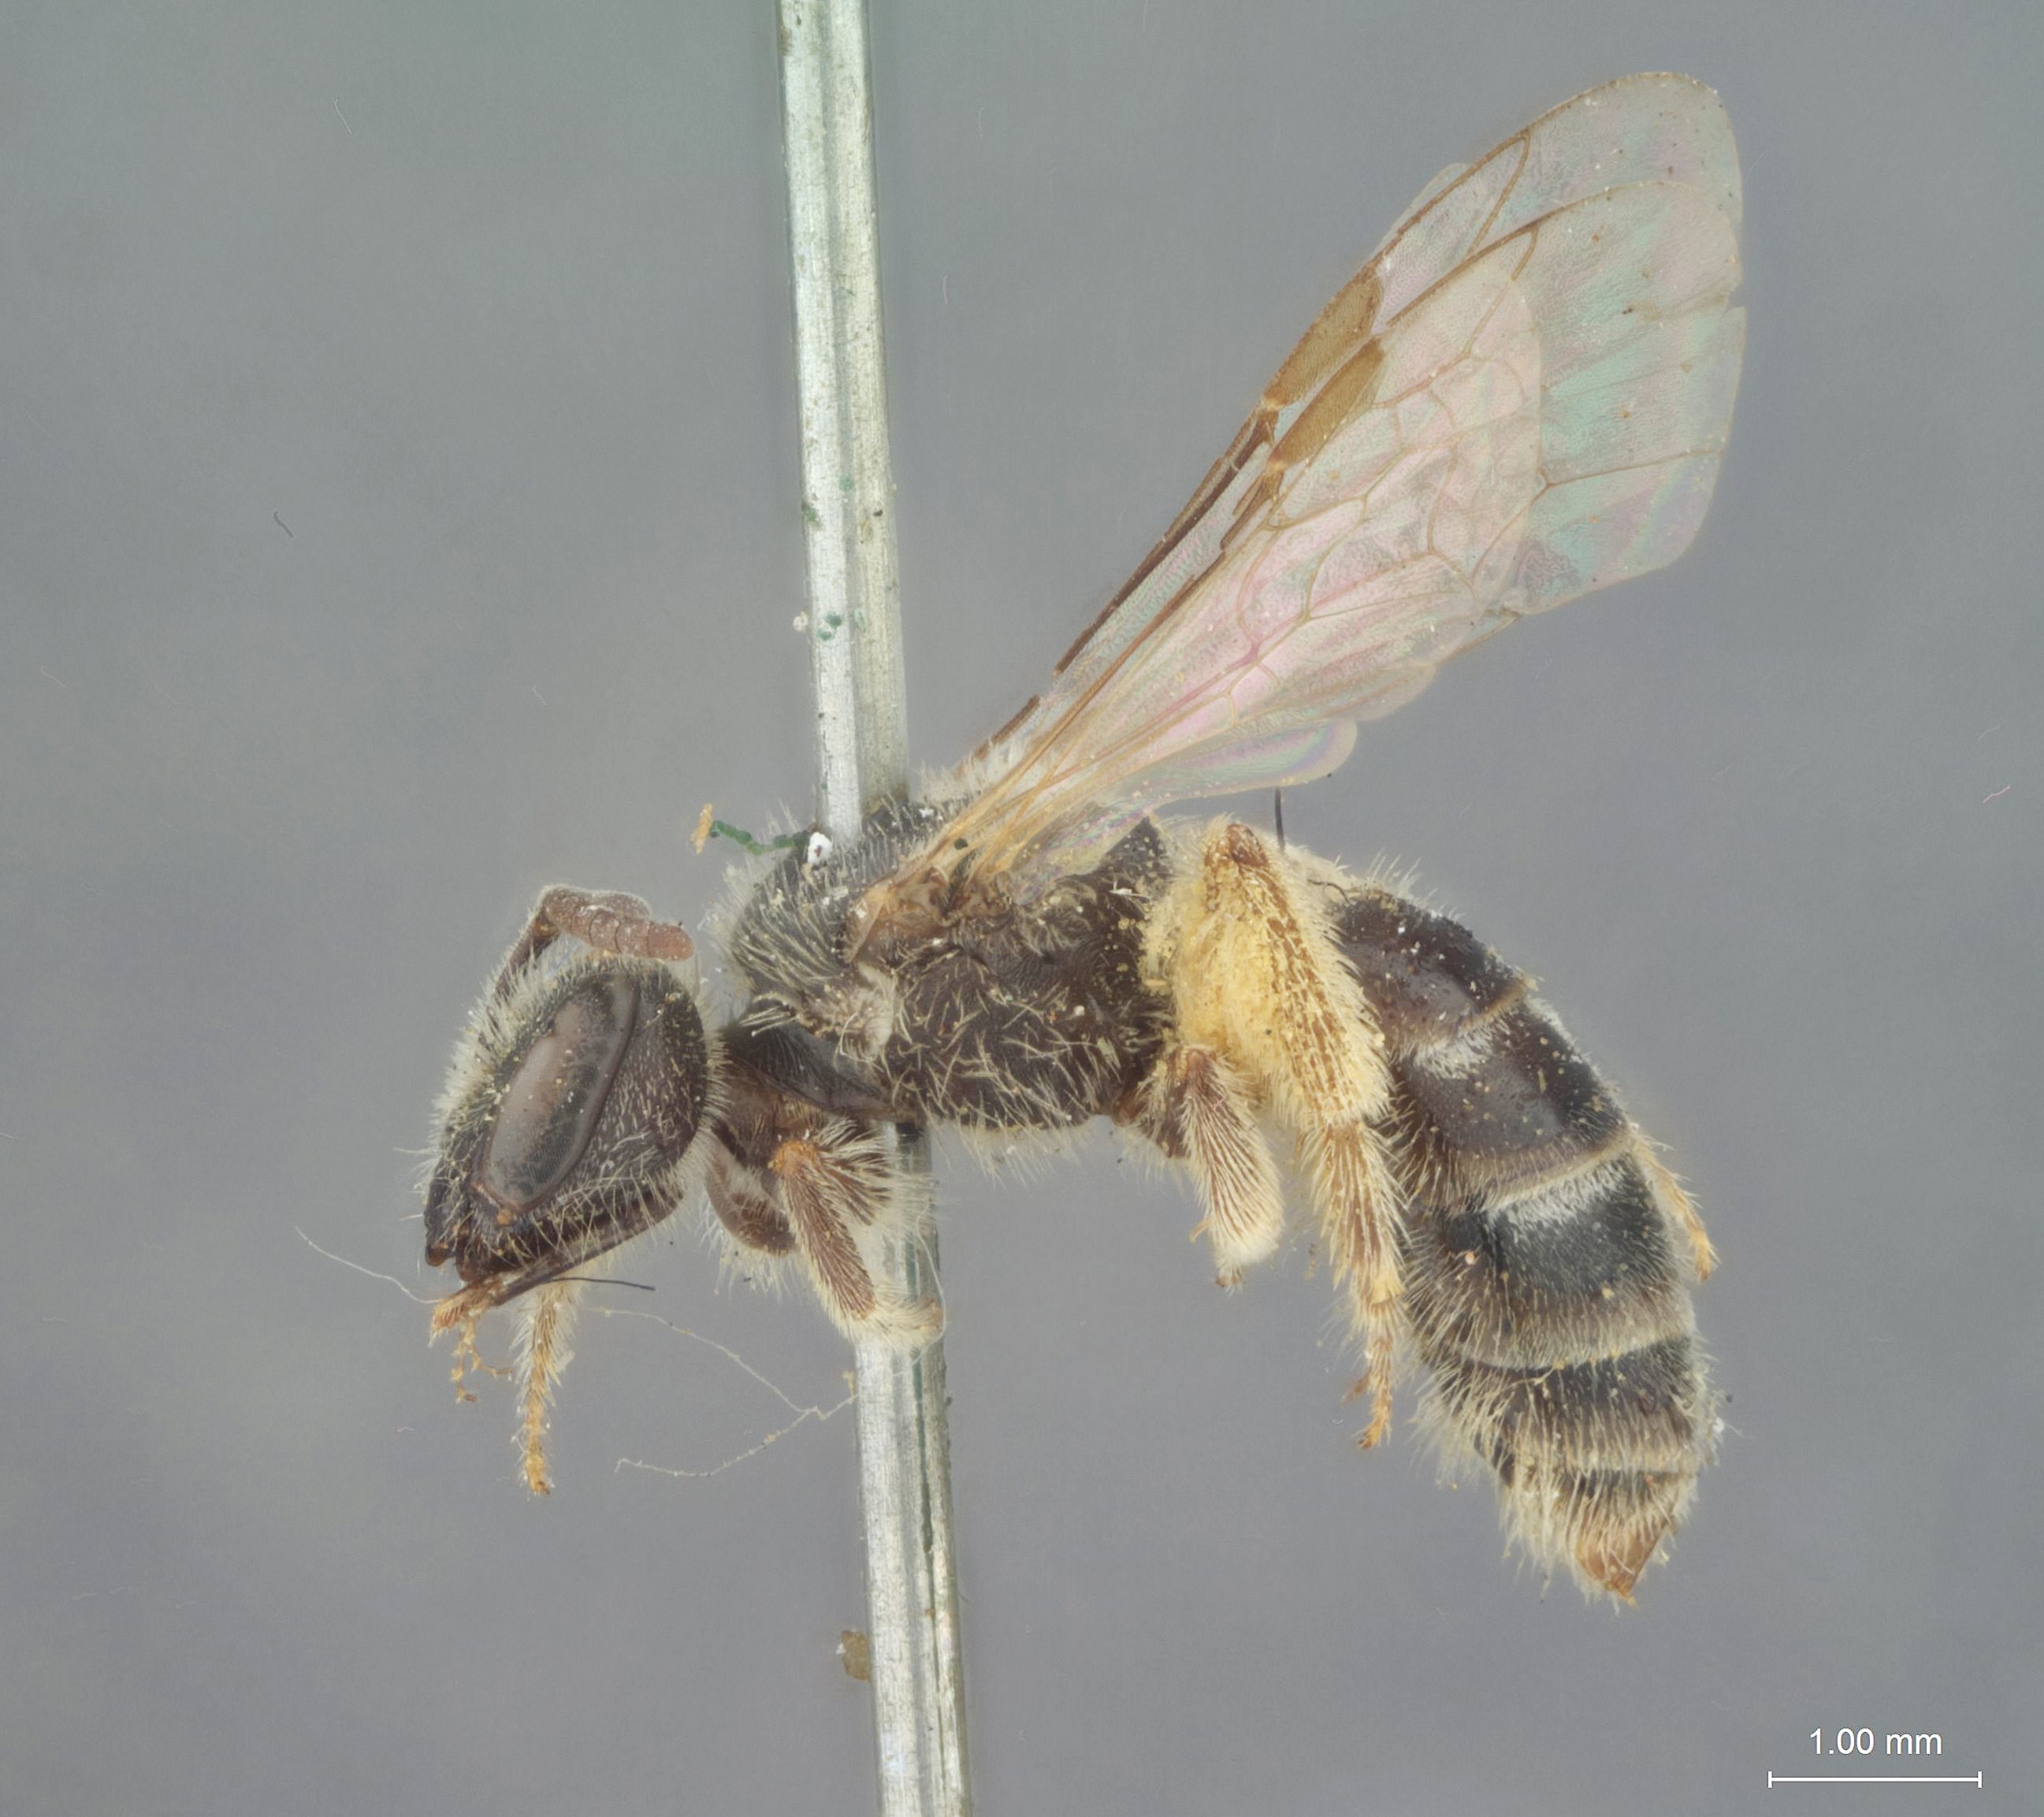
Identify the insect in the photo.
Halictus latifrons
